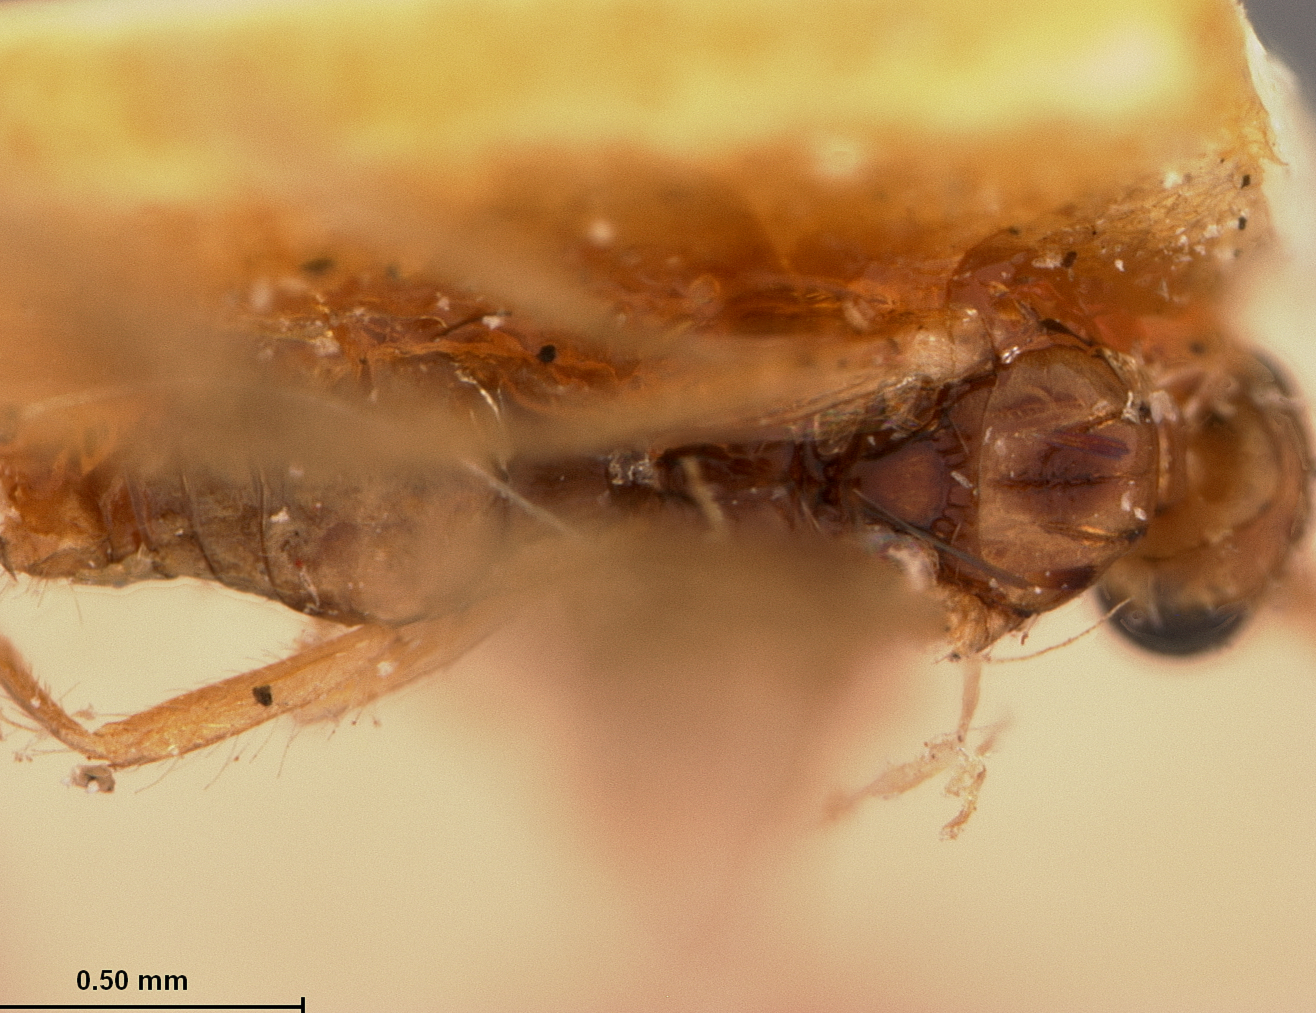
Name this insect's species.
Hormius vulgaris
